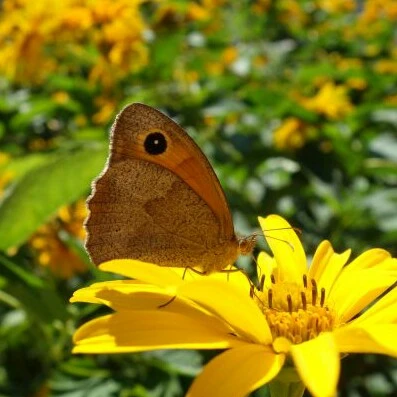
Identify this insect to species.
Maniola jurtina
